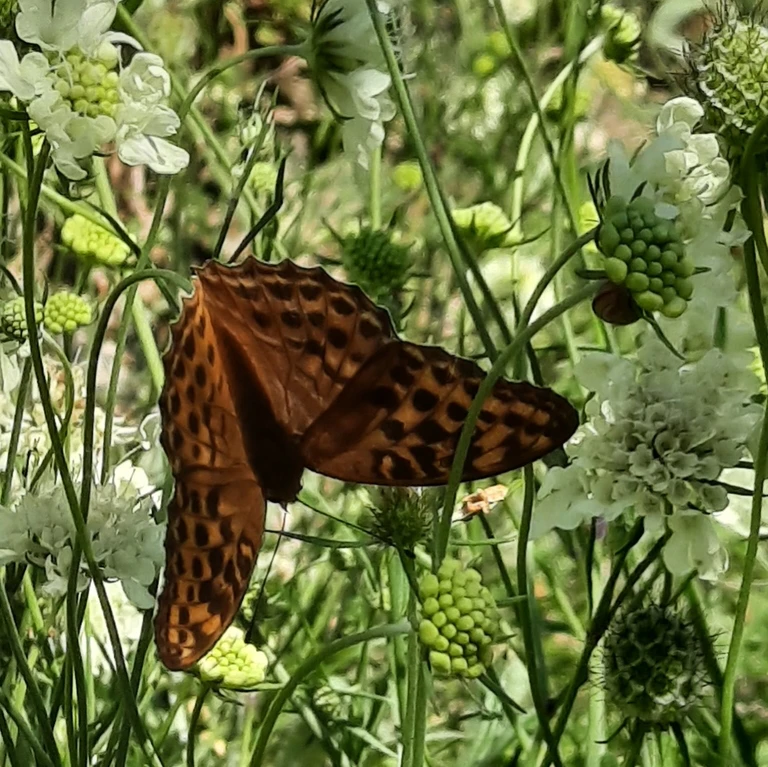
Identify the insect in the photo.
Argynnis paphia
